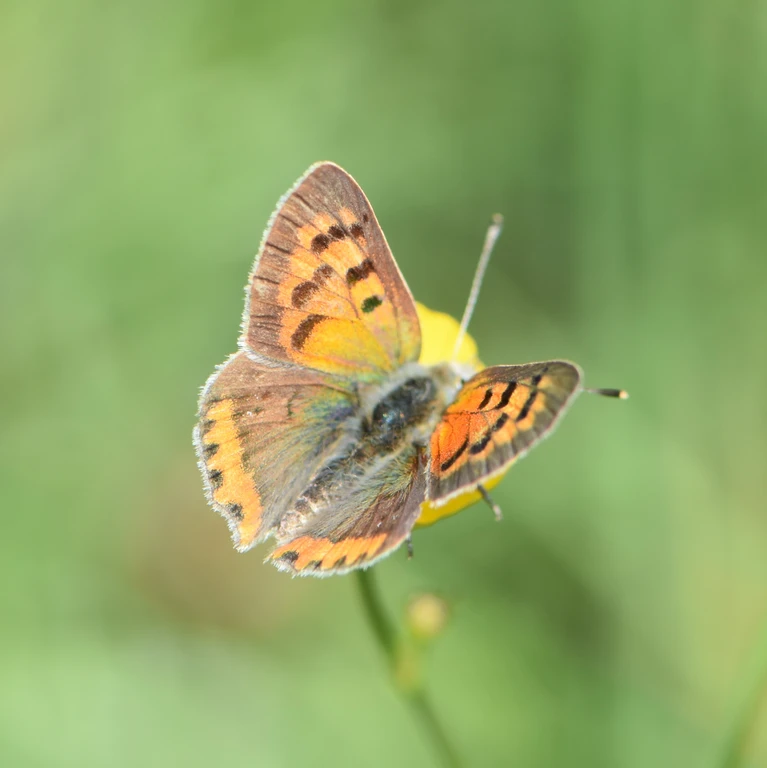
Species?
Lycaena phlaeas
